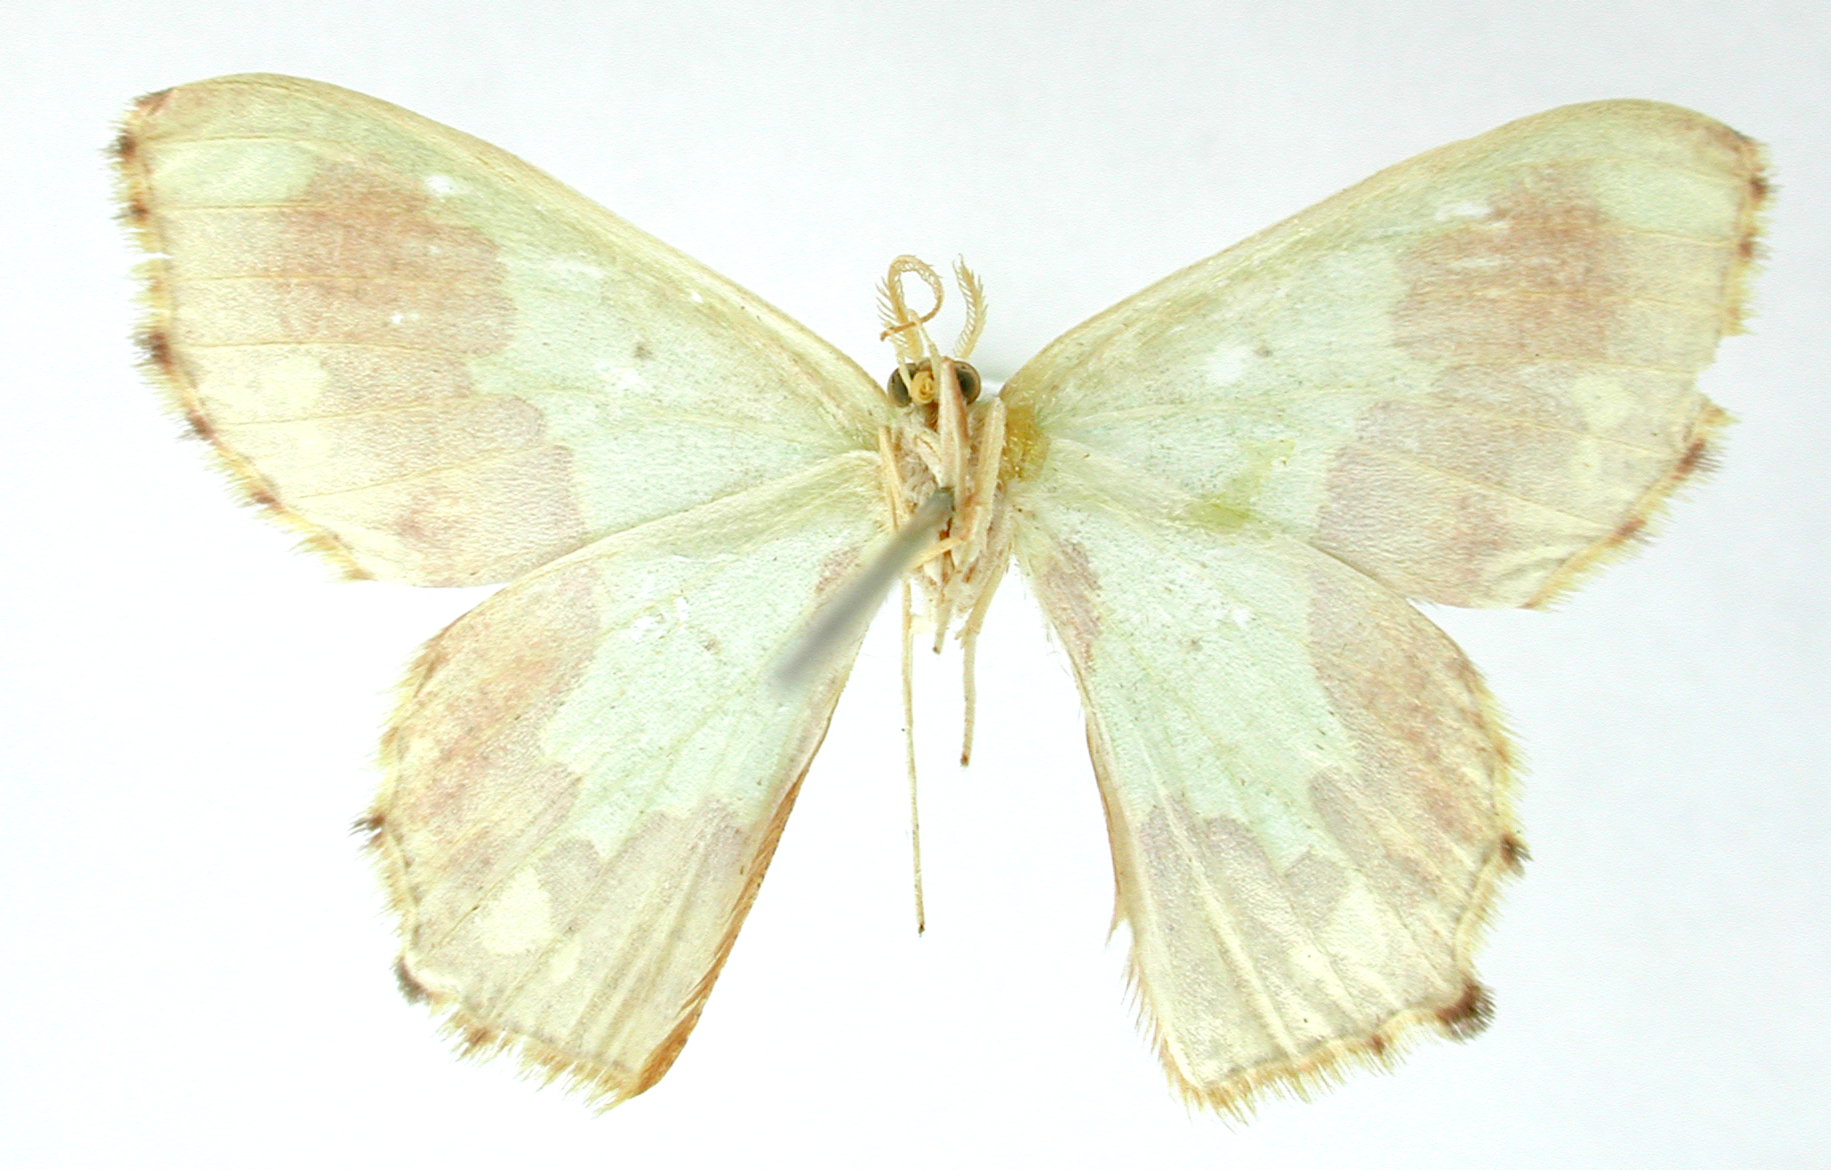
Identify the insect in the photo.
Oospila camilla
